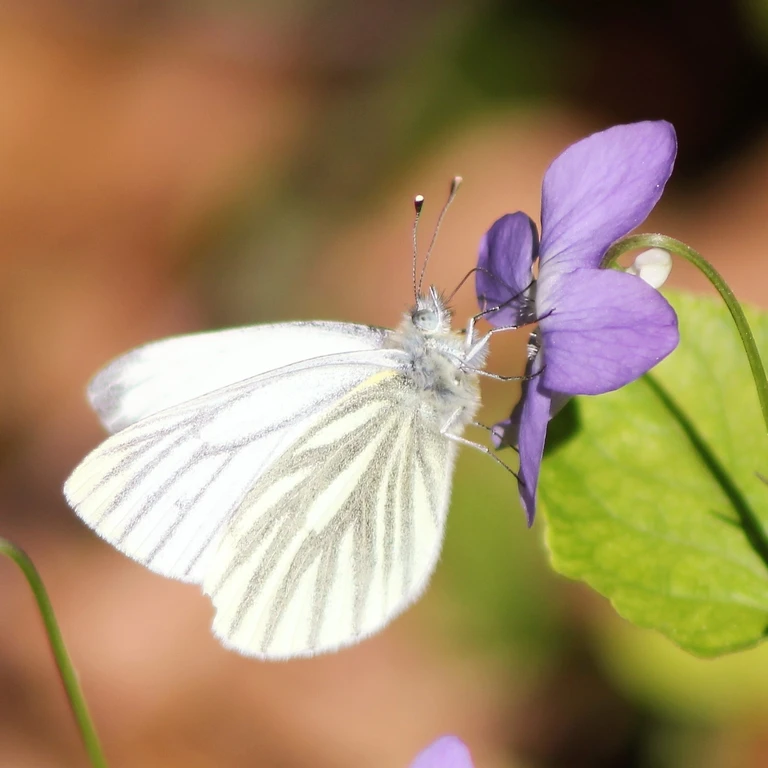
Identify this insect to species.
Pieris napi
